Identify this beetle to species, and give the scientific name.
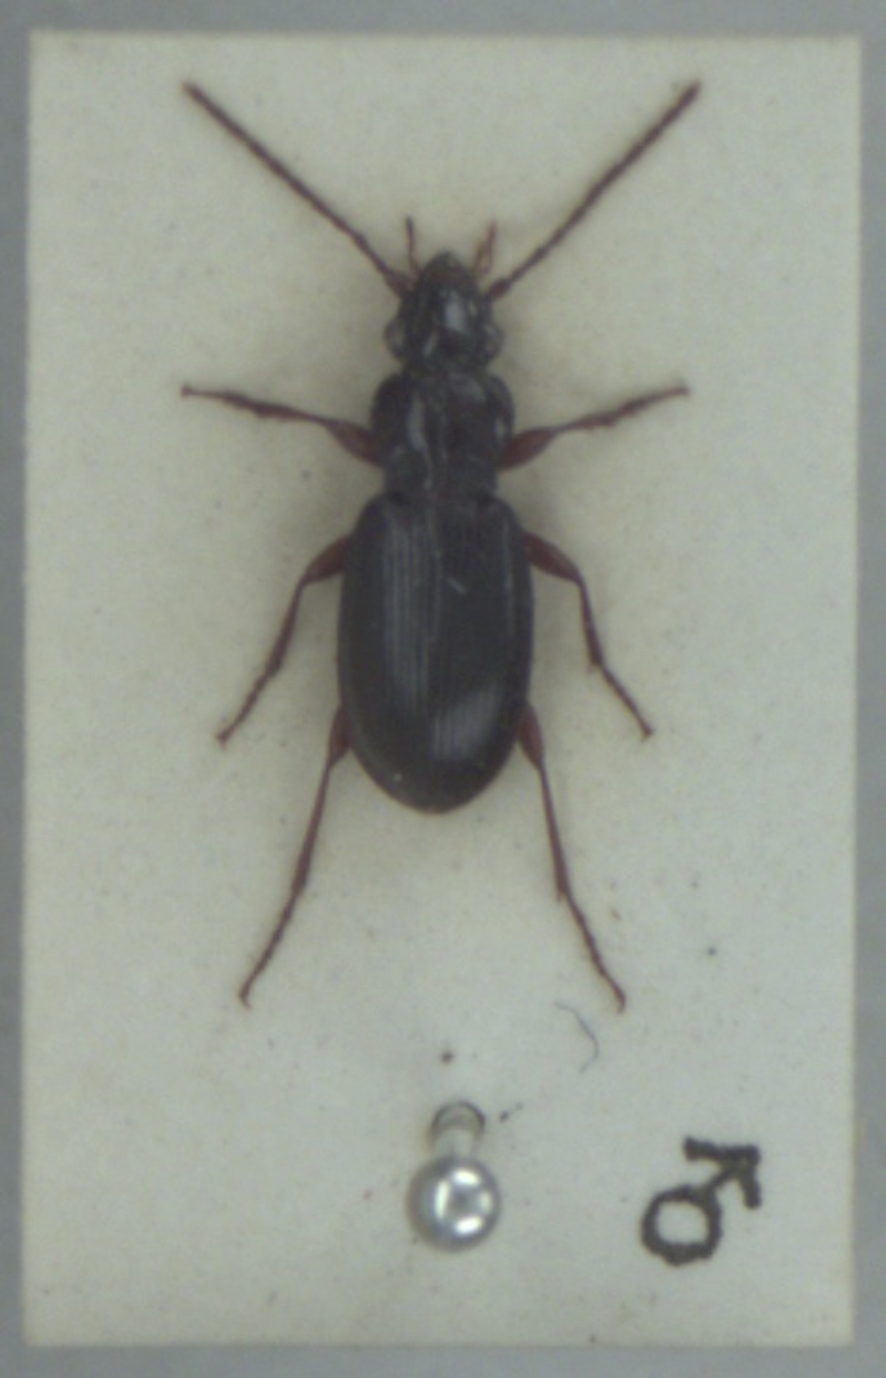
Patrobus atrorufus
